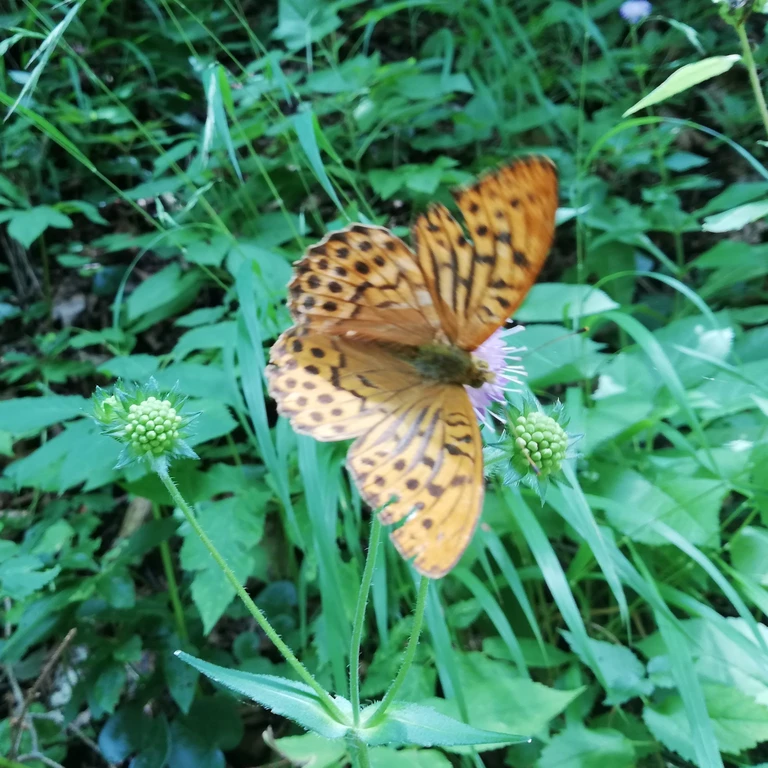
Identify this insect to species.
Argynnis paphia
